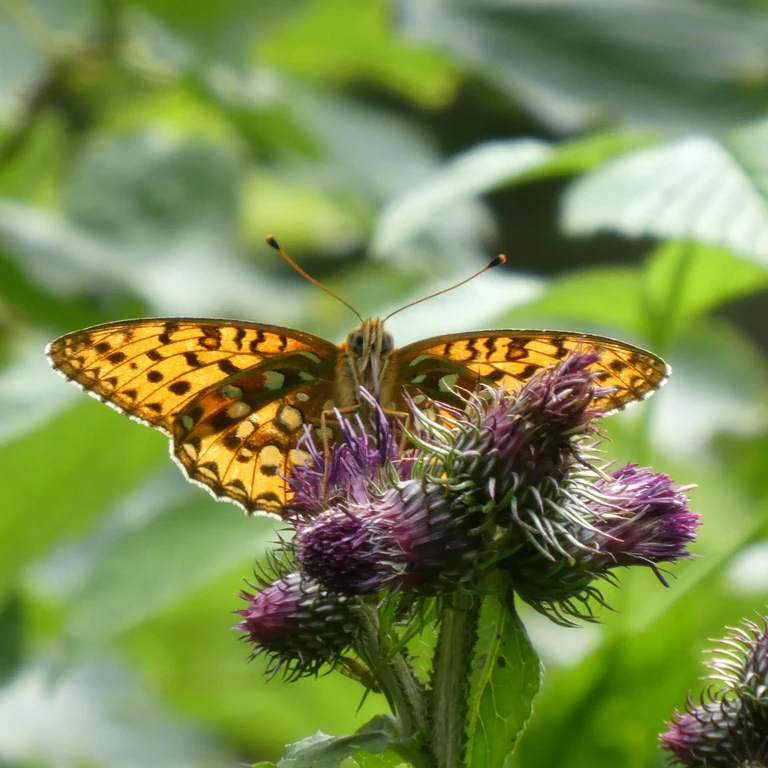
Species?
Speyeria aglaja
